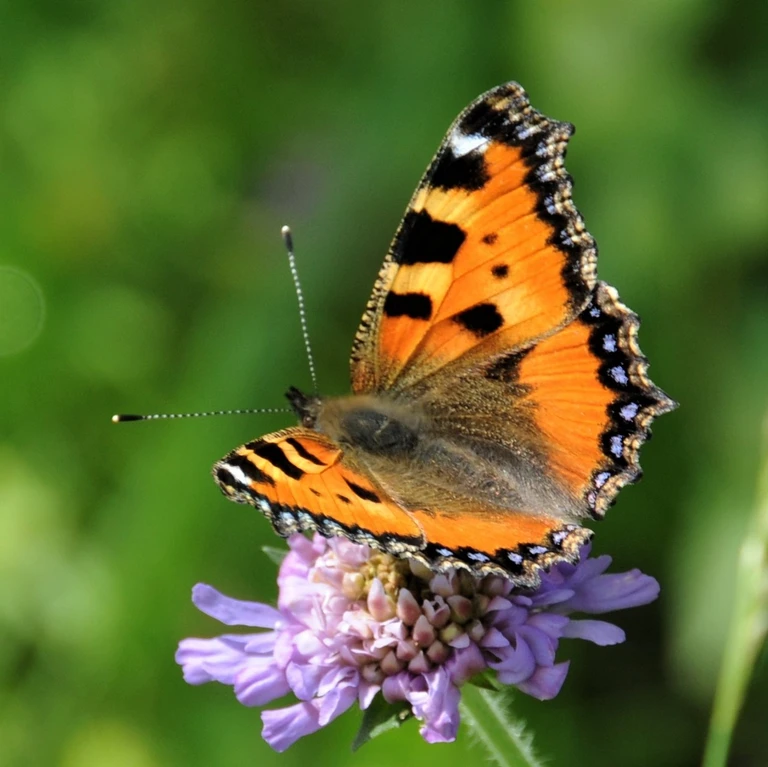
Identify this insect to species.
Aglais urticae
